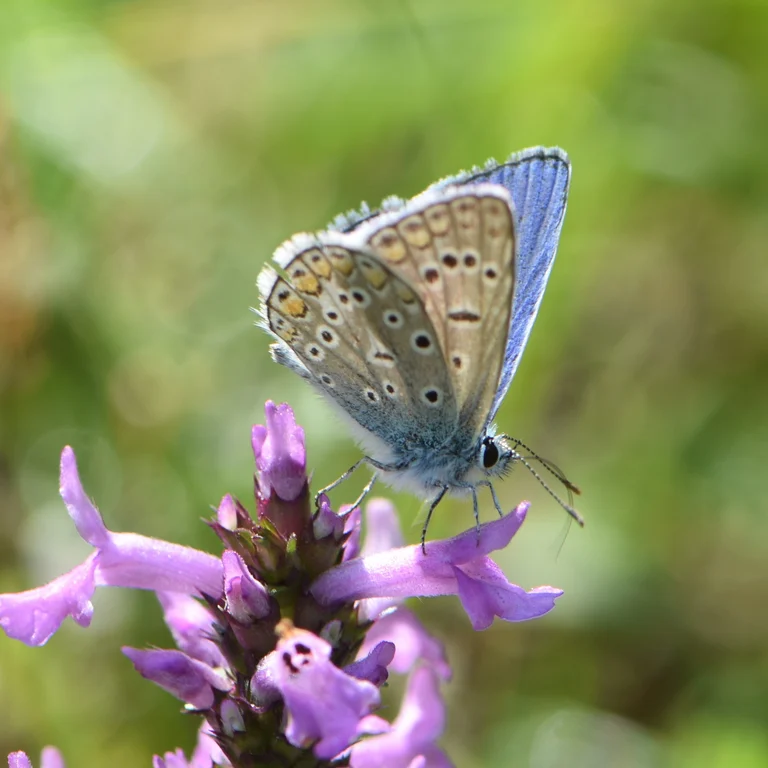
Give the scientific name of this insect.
Polyommatus icarus
